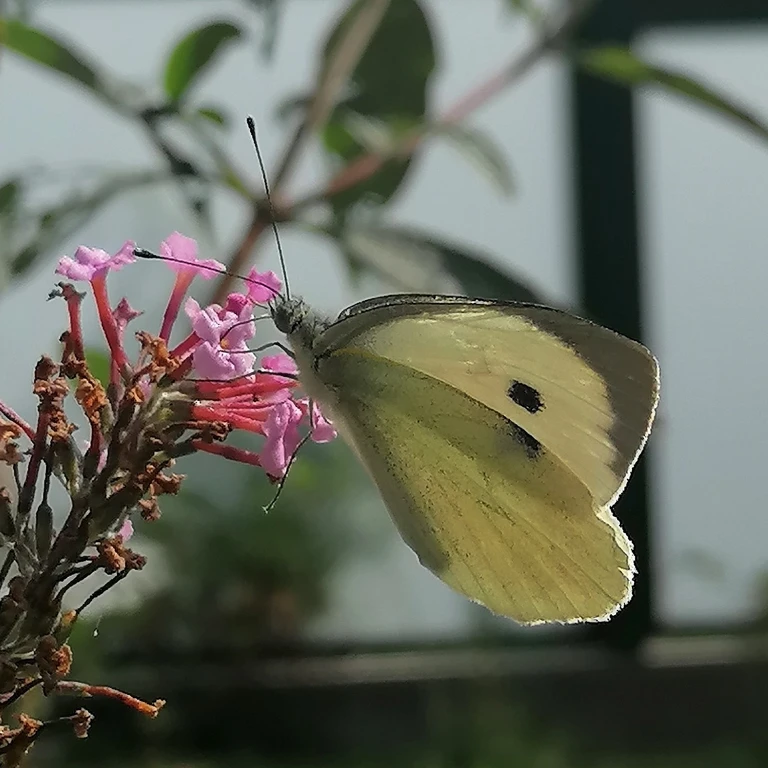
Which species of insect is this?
Pieris brassicae
